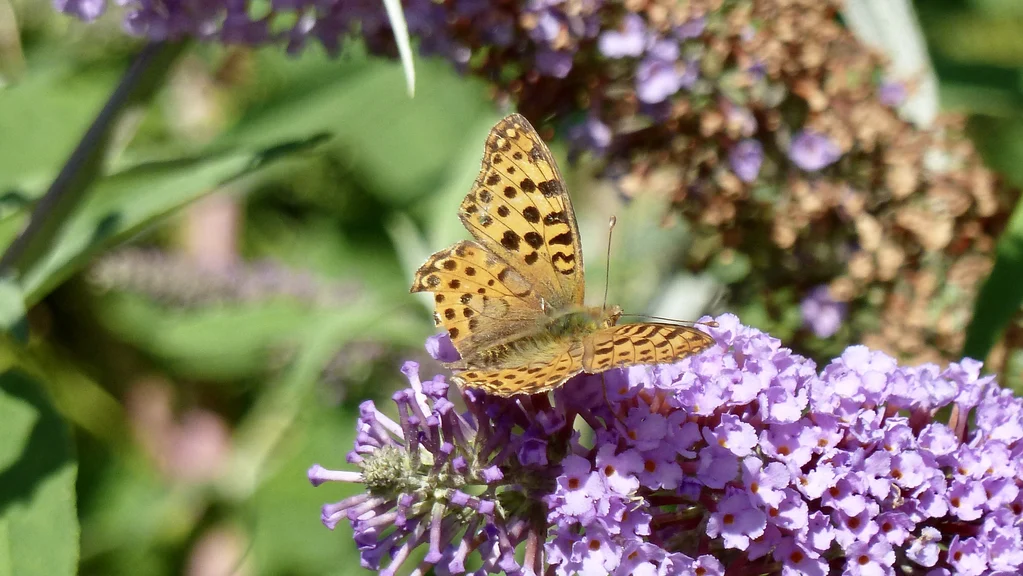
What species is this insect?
Issoria lathonia
